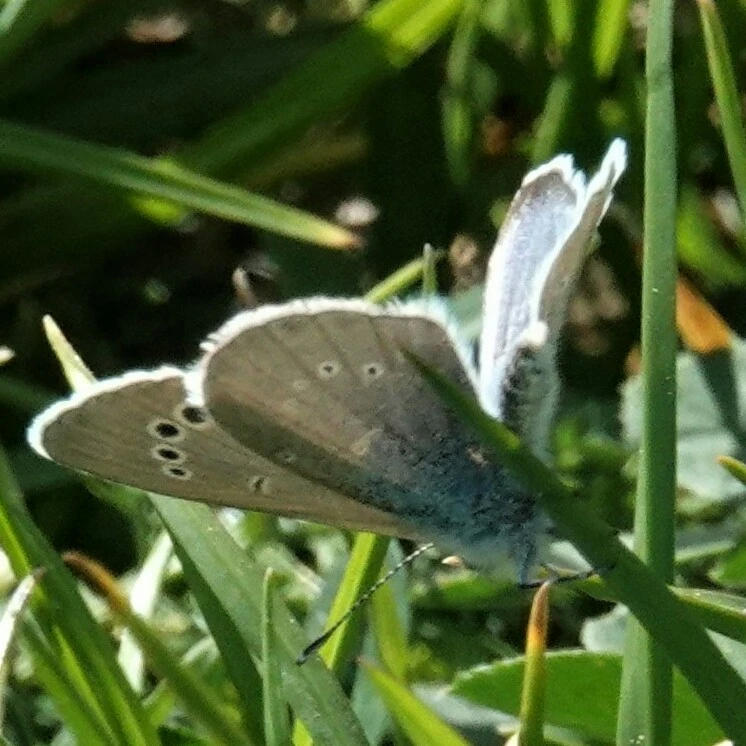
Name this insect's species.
Glaucopsyche alexis
